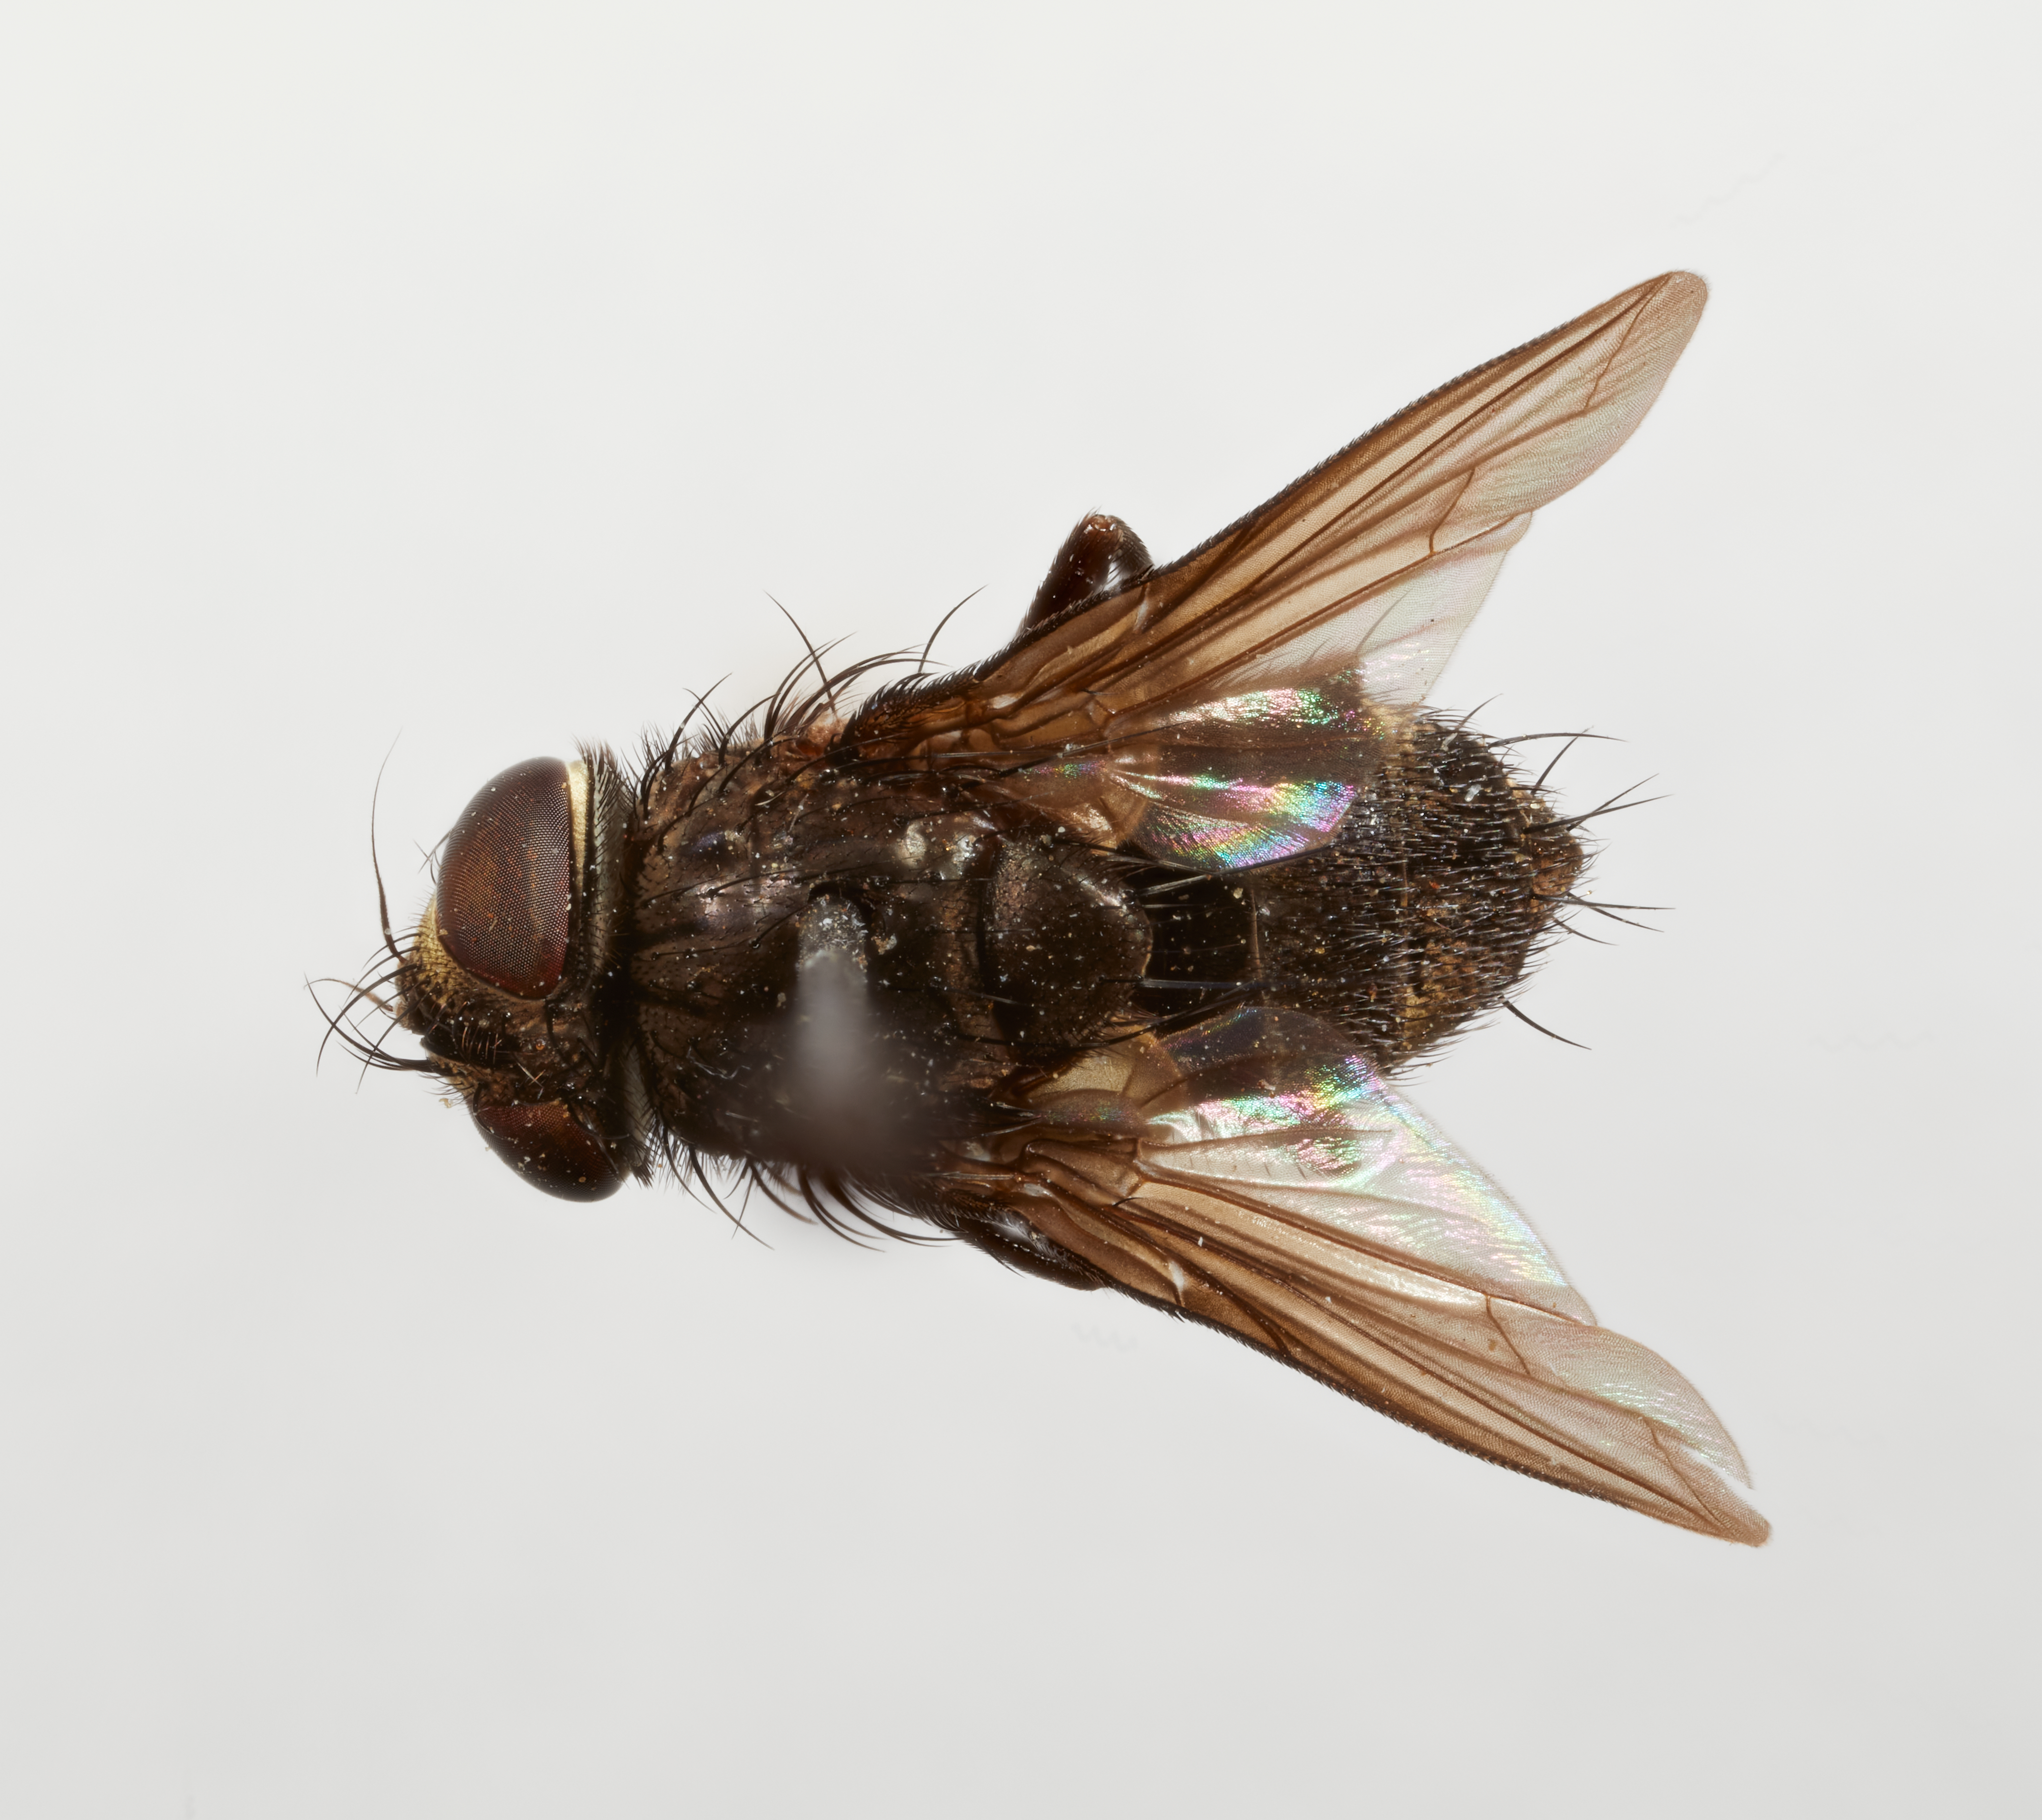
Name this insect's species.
Casahuiria cornuta
